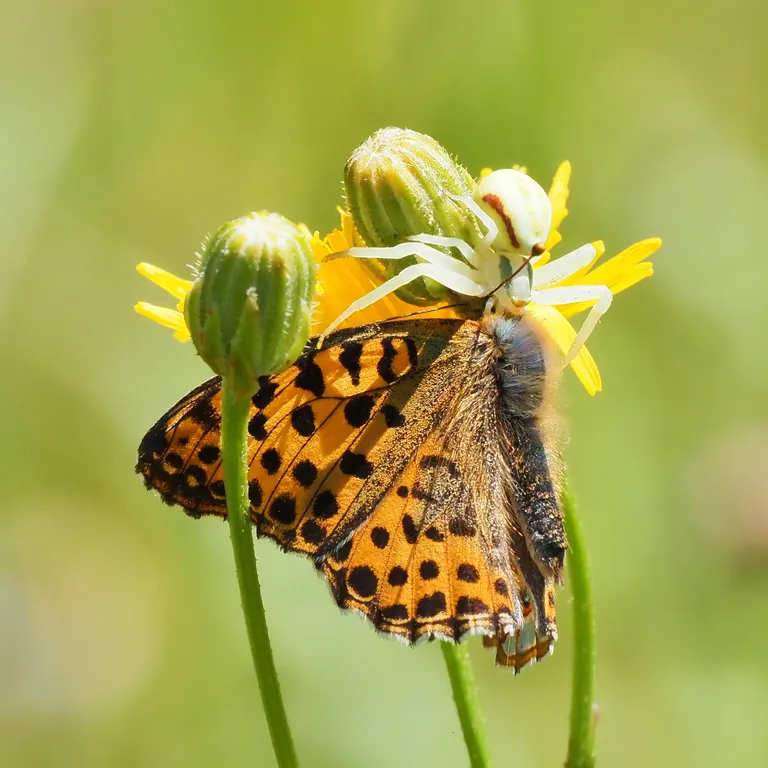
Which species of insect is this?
Issoria lathonia
